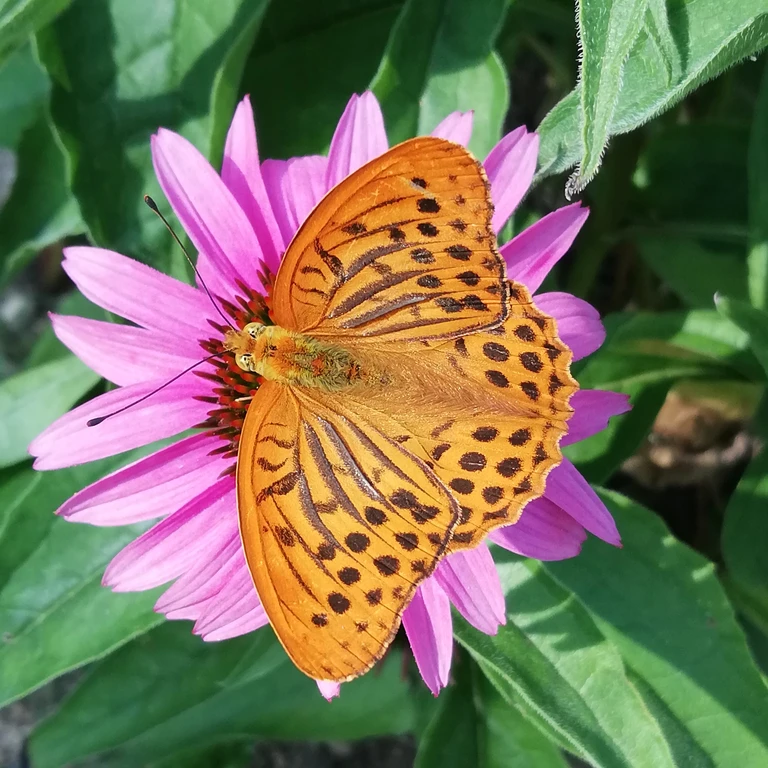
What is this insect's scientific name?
Argynnis paphia
